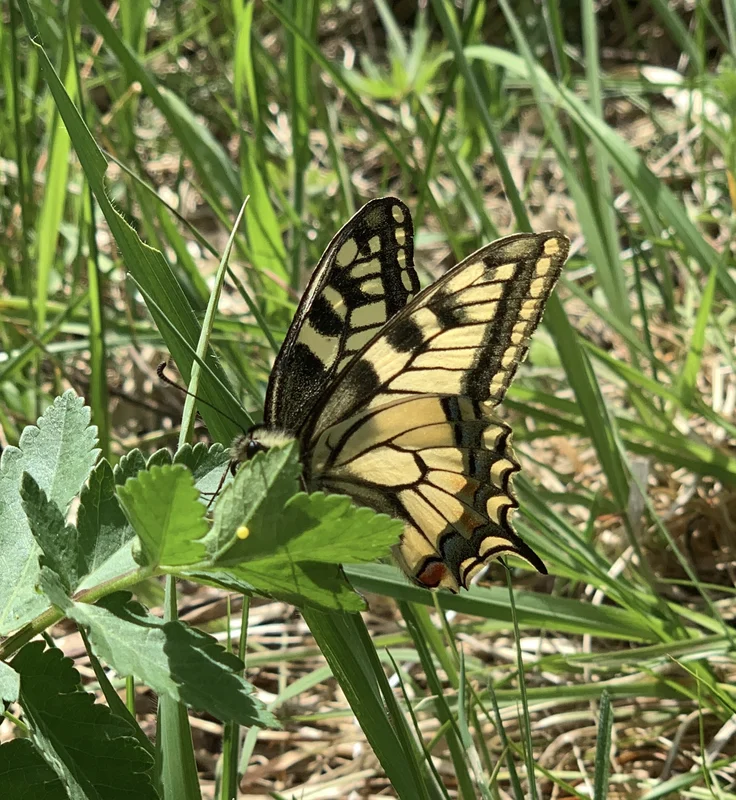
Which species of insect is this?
Papilio machaon
